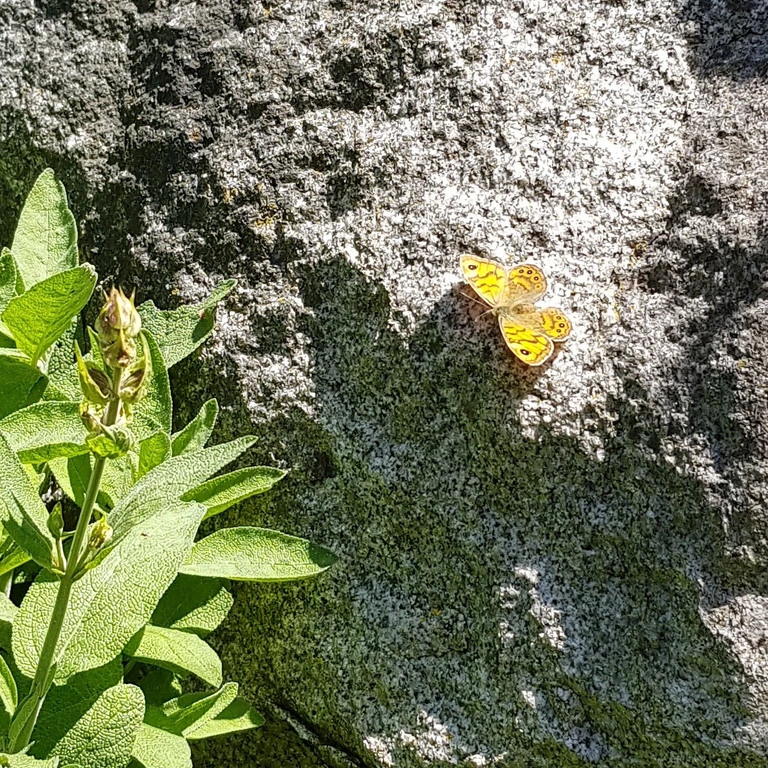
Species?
Lasiommata megera (also Pararge megera)
